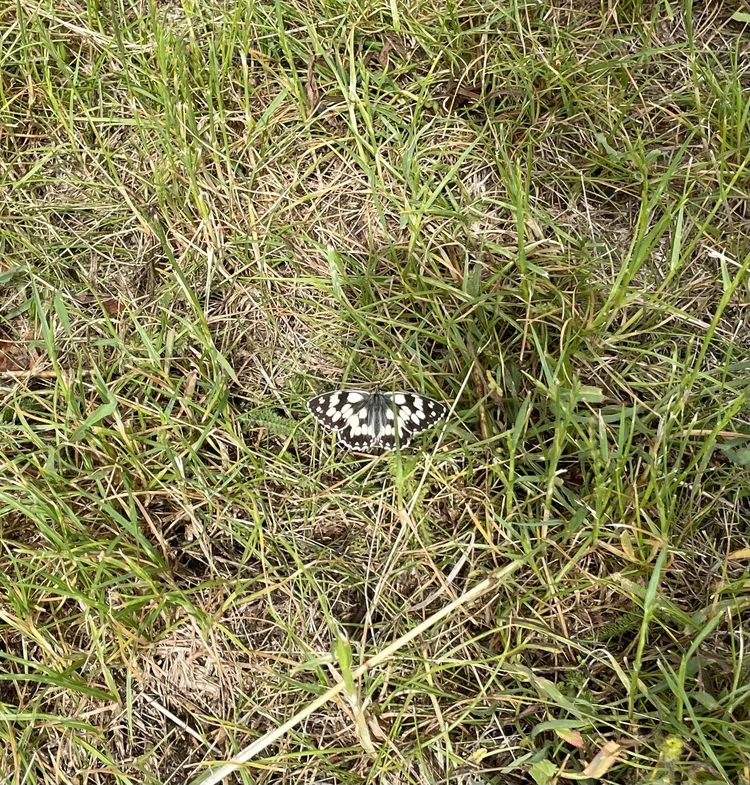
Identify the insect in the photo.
Melanargia galathea
